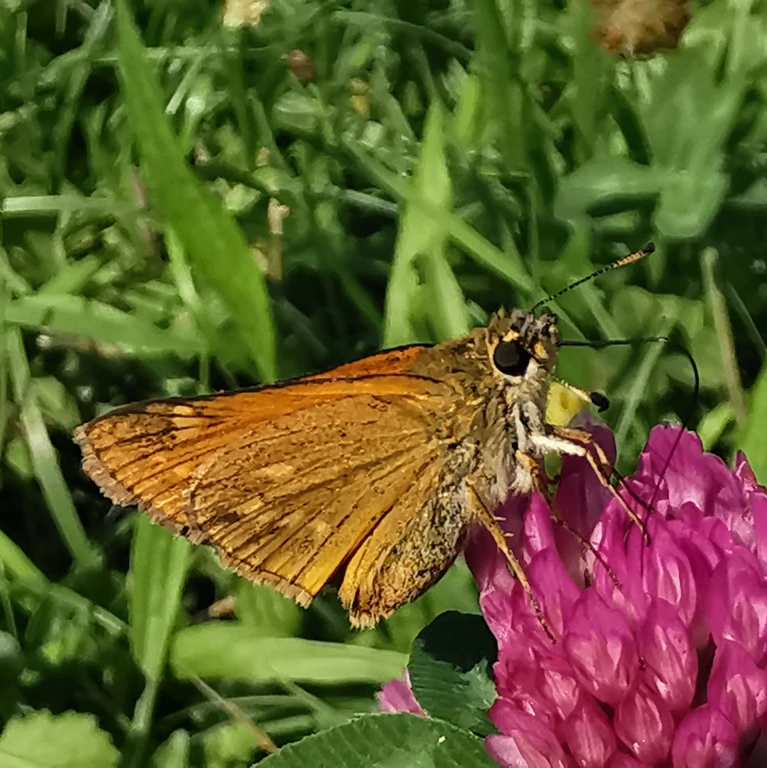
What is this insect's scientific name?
Ochlodes sylvanus (also Ochlodes venata)
